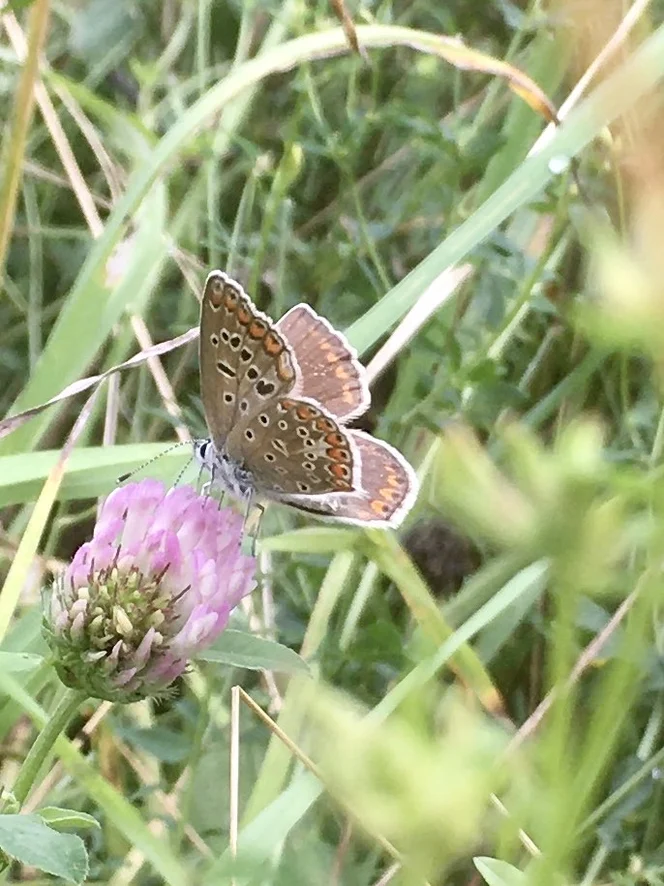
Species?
Polyommatus icarus
